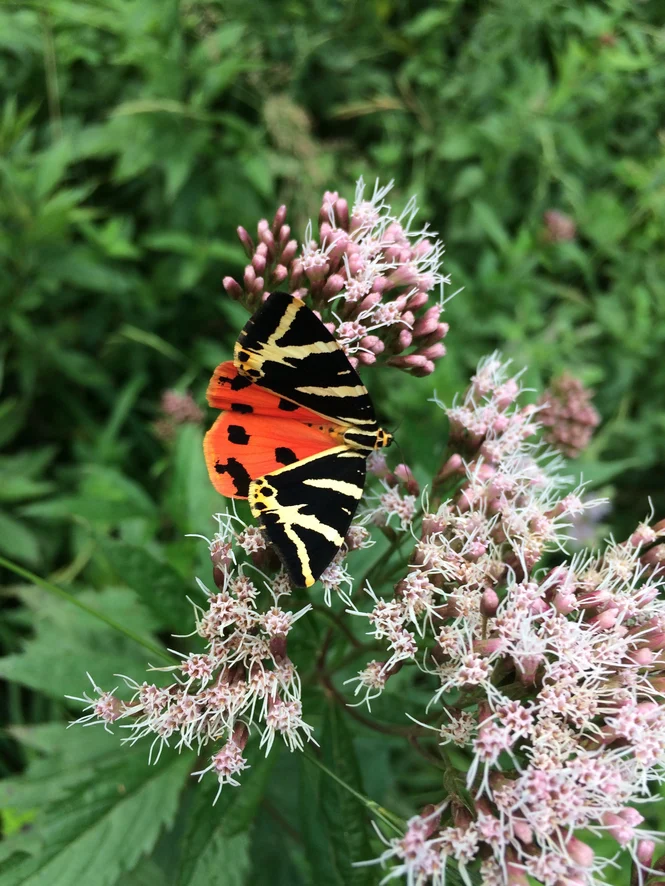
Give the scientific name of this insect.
Euplagia quadripunctaria
